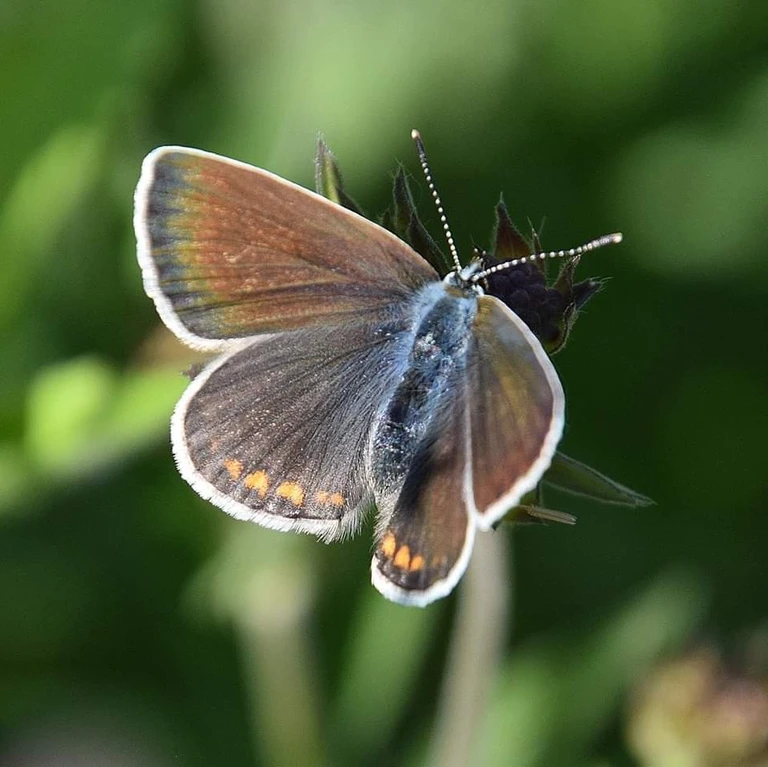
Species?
Polyommatus icarus
